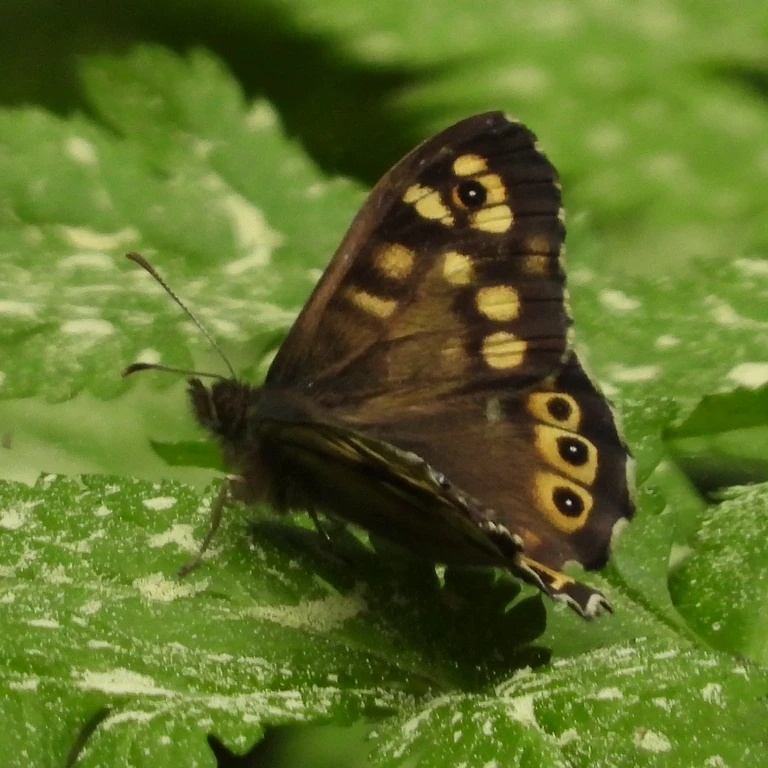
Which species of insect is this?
Pararge aegeria
